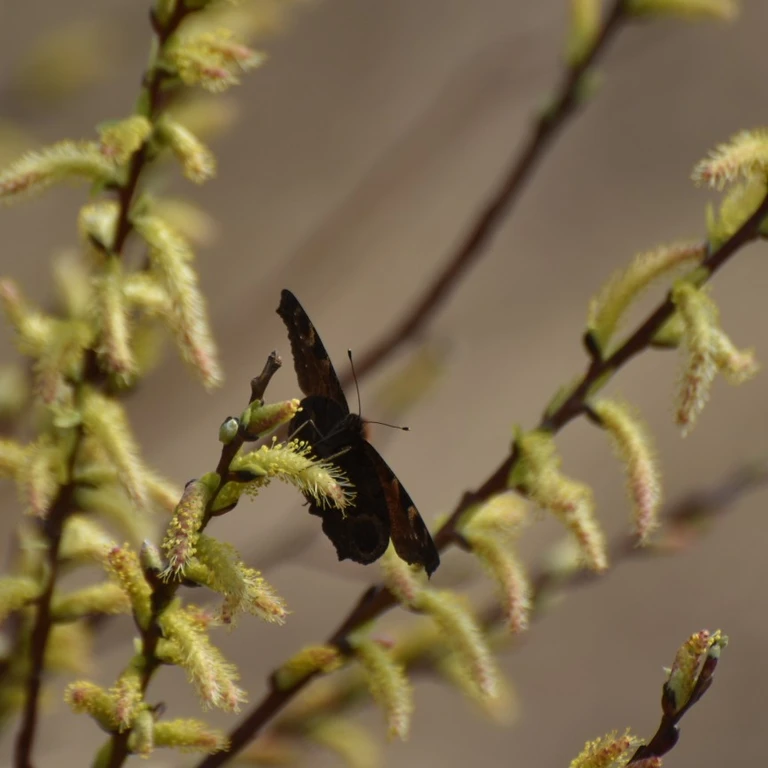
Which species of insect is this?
Aglais io
